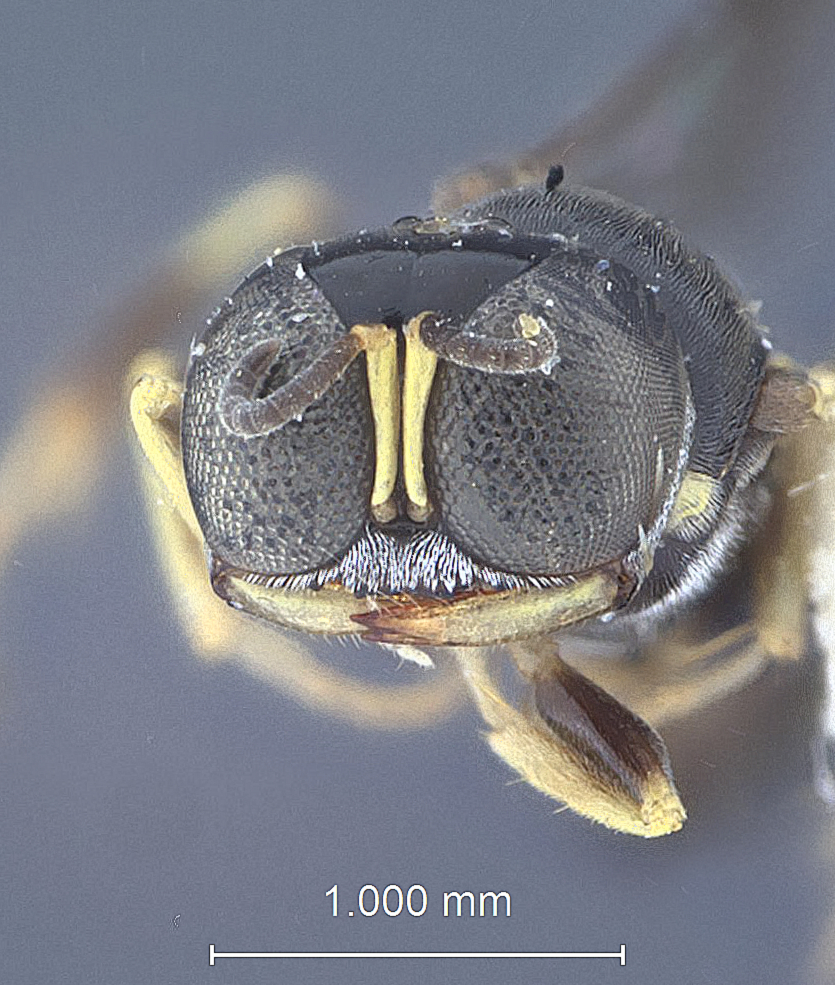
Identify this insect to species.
Crossocerus mukalanae
